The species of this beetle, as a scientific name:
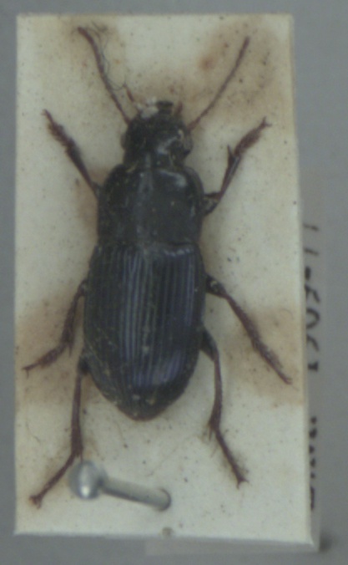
Harpalus rubripes
